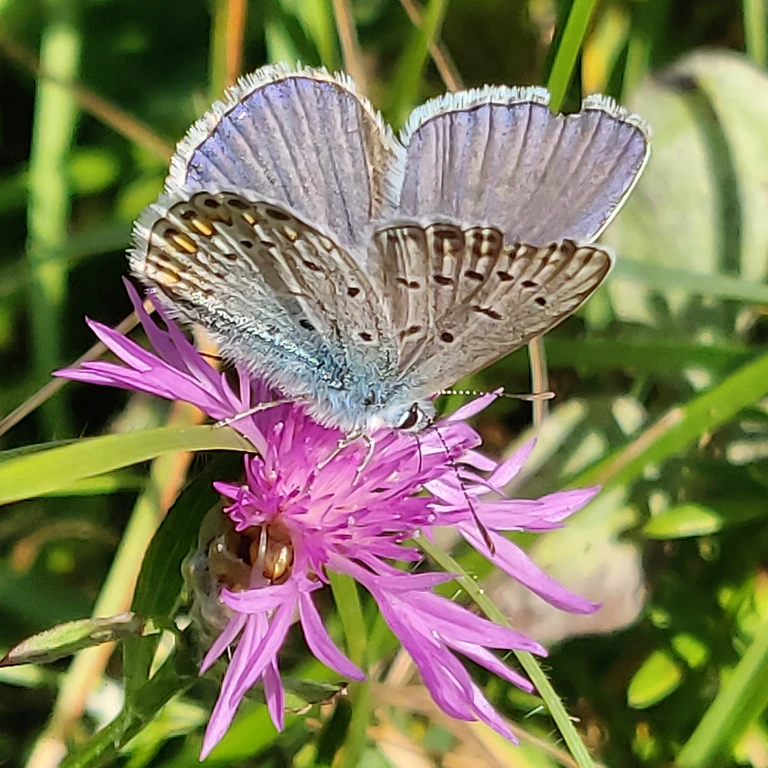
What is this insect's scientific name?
Polyommatus icarus
